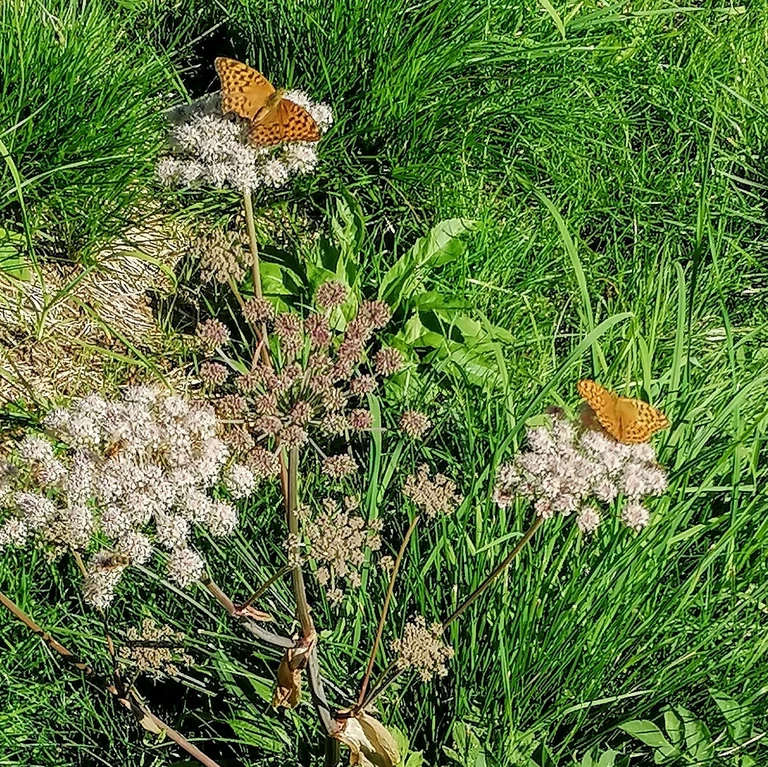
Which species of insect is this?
Argynnis paphia
